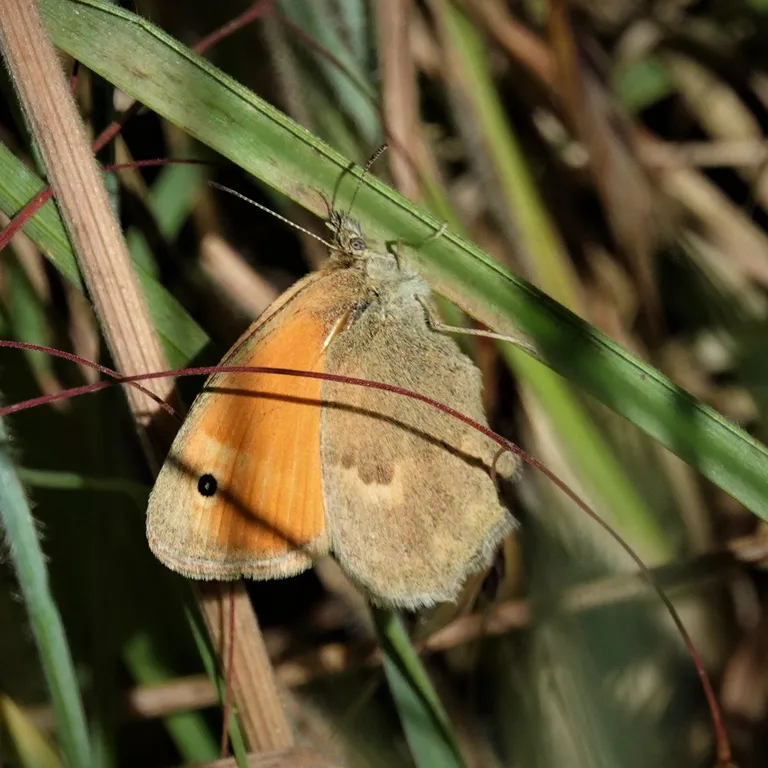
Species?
Coenonympha pamphilus
